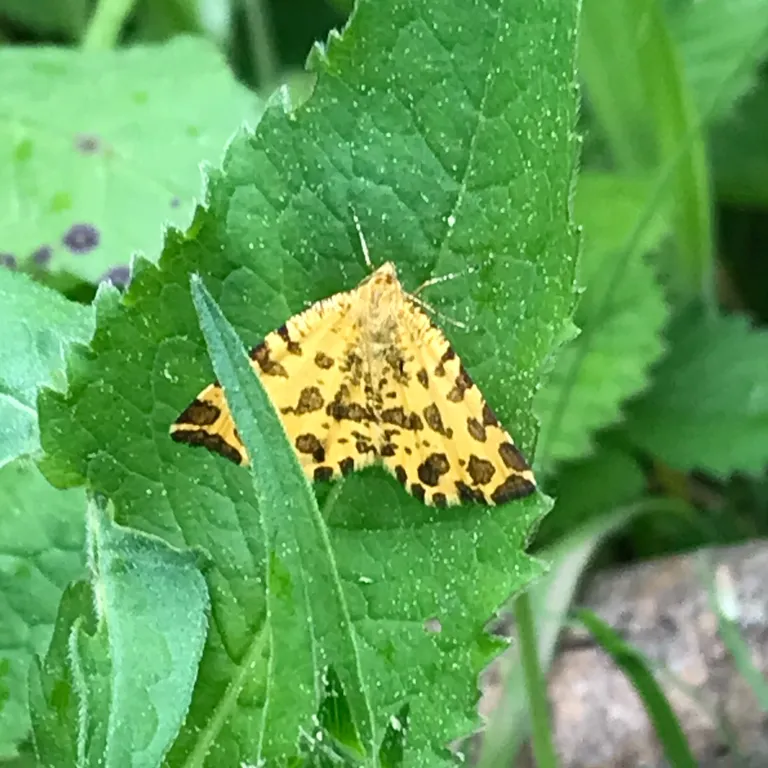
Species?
Pseudopanthera macularia
